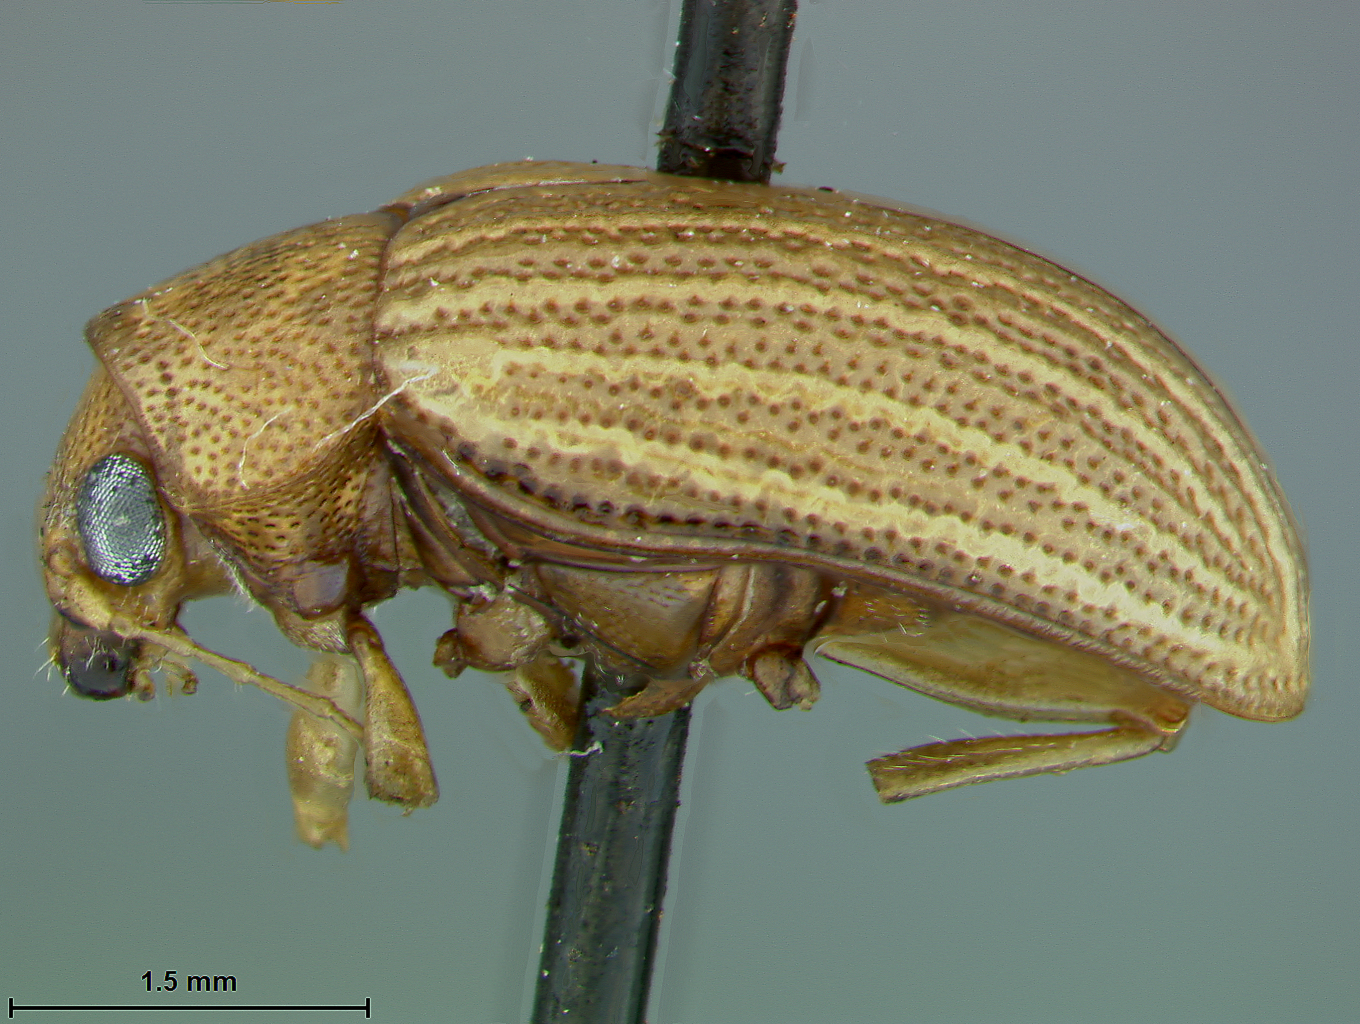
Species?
Colaspis crinicornis
